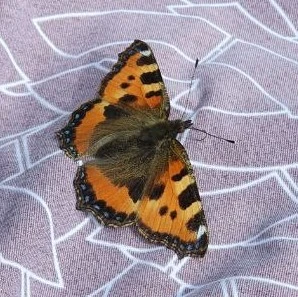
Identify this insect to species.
Aglais urticae
